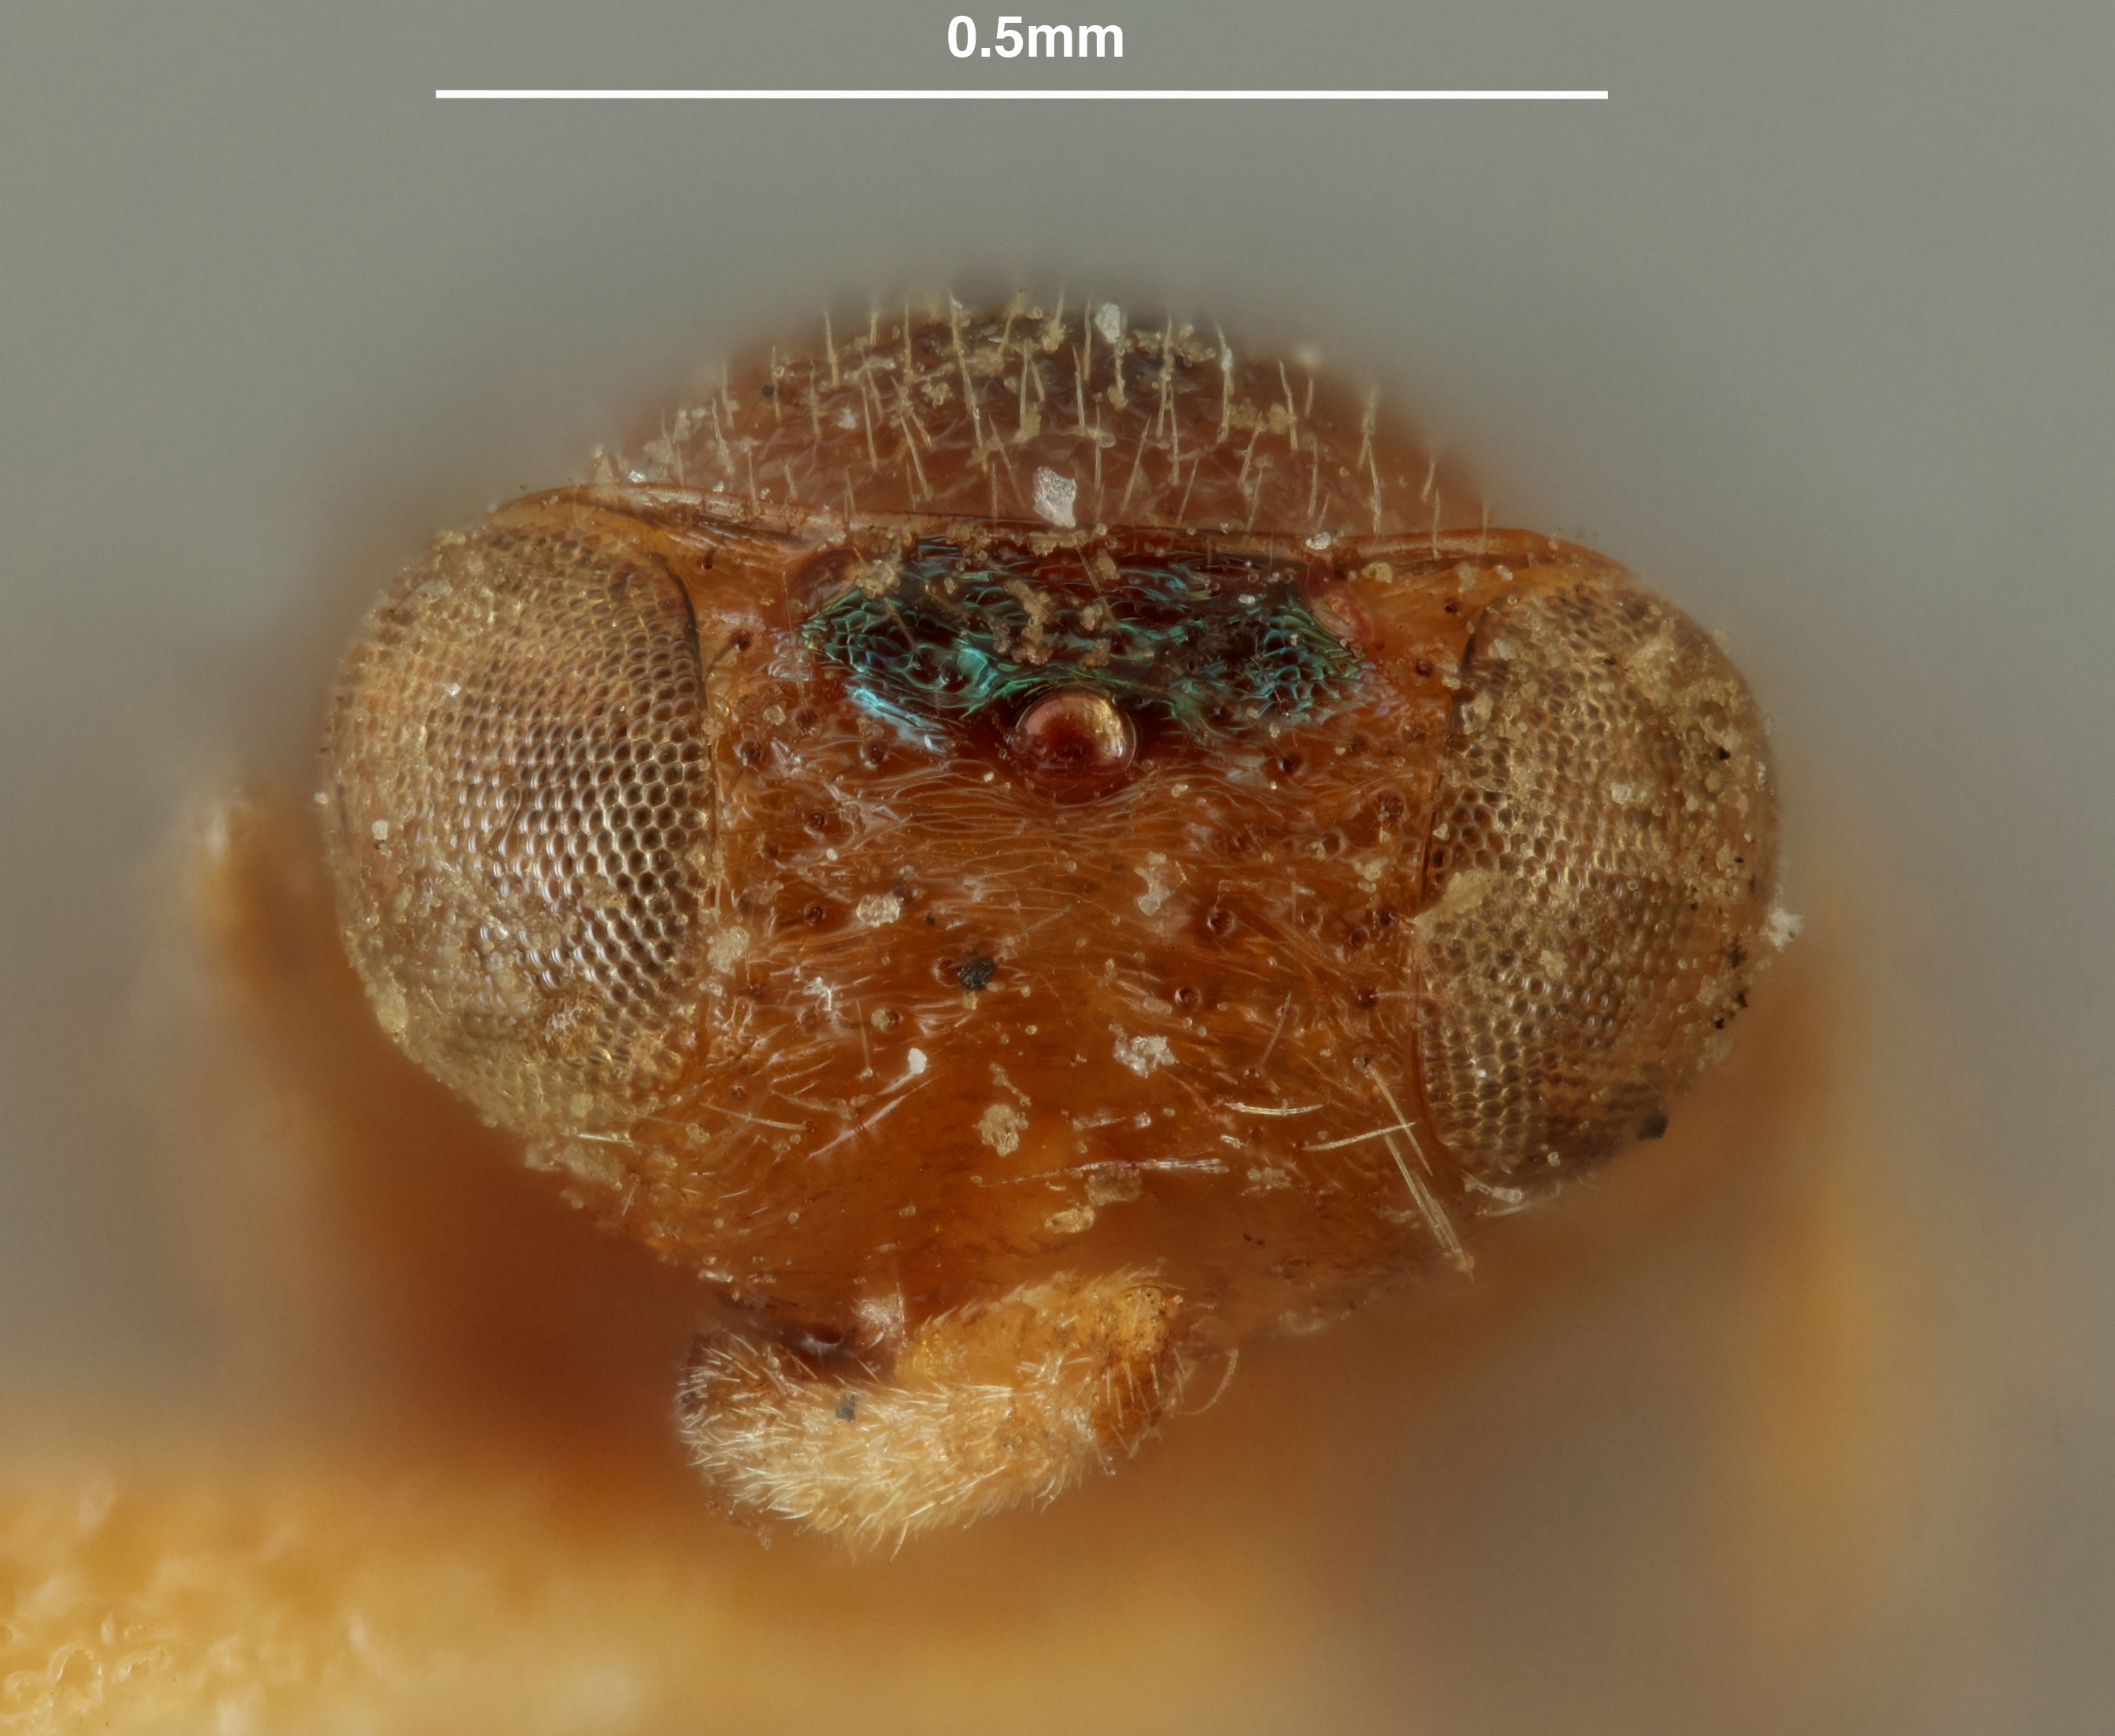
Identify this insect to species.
Ophelosia viridithorax
